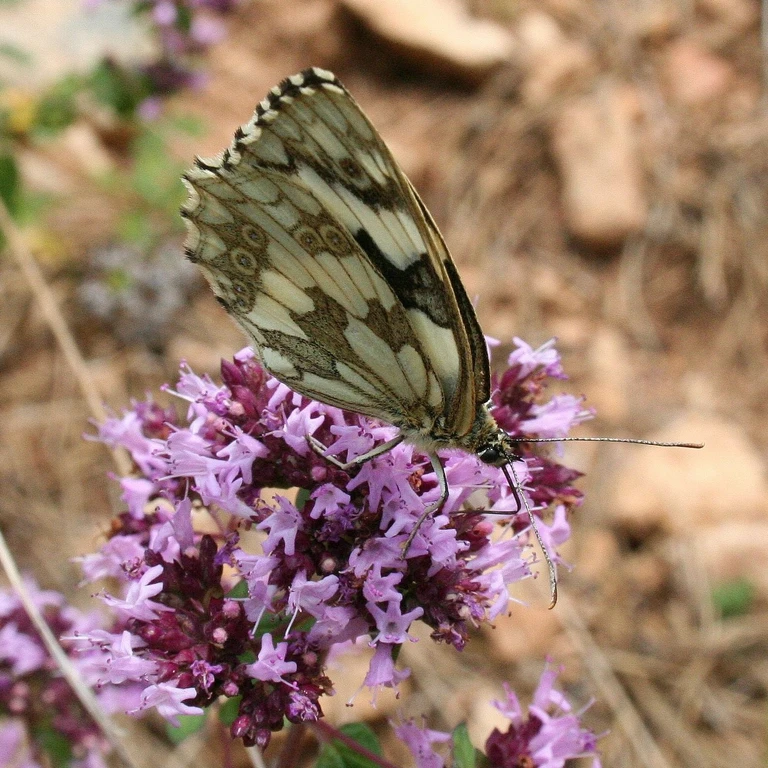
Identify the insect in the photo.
Melanargia galathea
